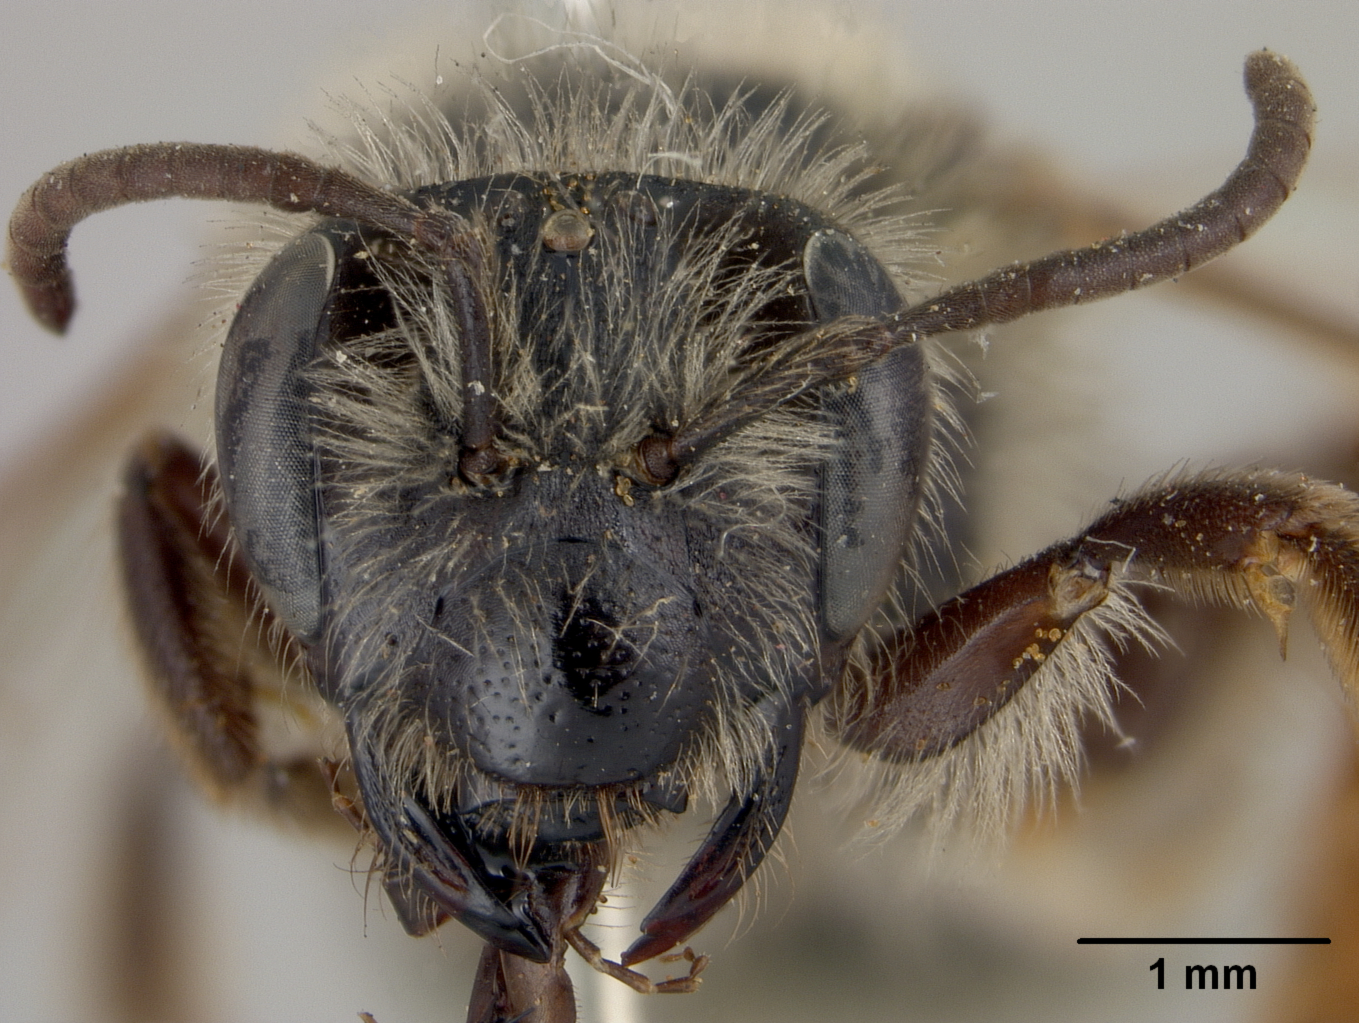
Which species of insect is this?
Andrena rufosignata
